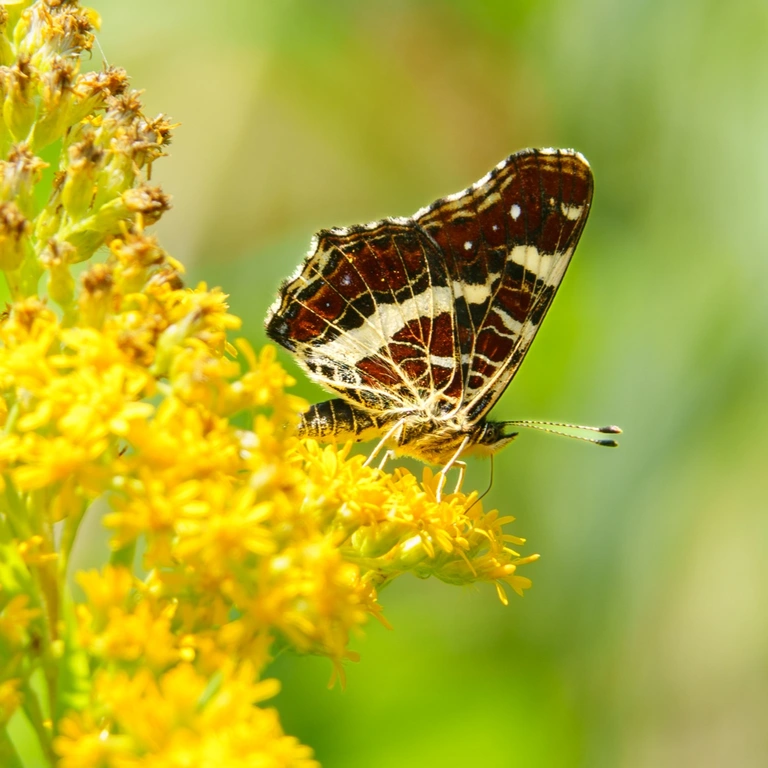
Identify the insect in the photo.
Araschnia levana
